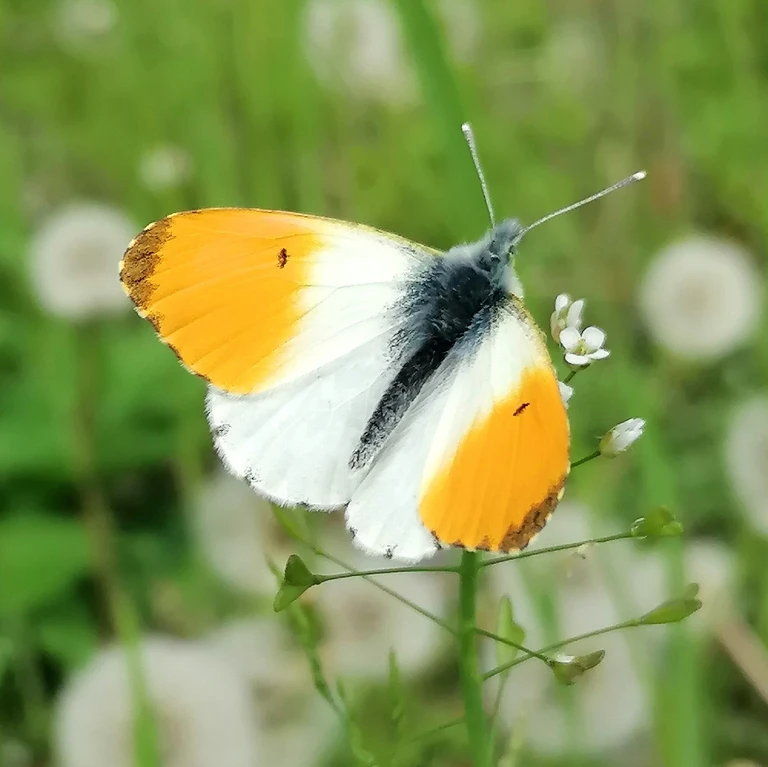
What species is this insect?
Anthocharis cardamines
